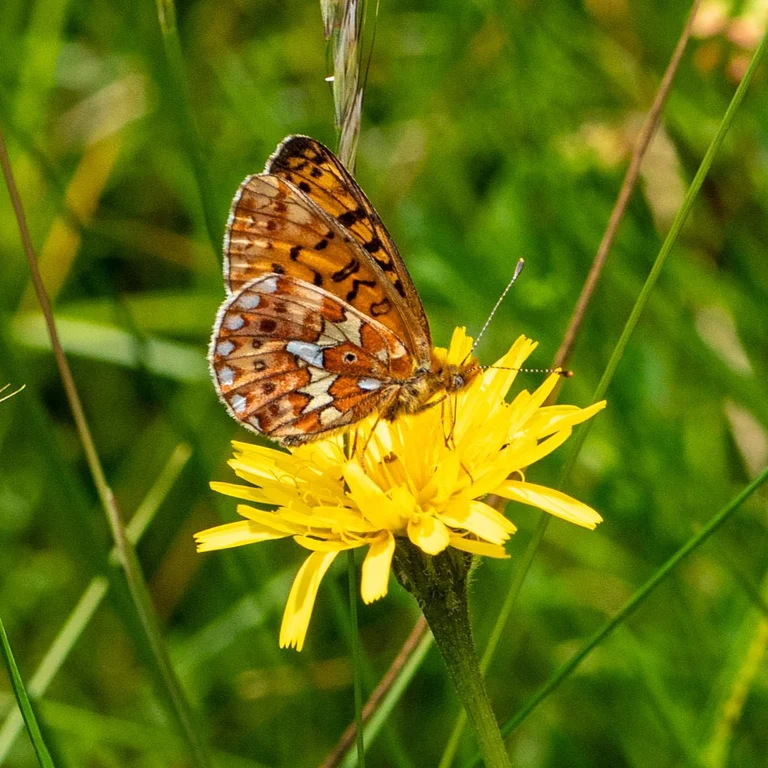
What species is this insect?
Boloria euphrosyne (also Clossiana euphrosyne)
